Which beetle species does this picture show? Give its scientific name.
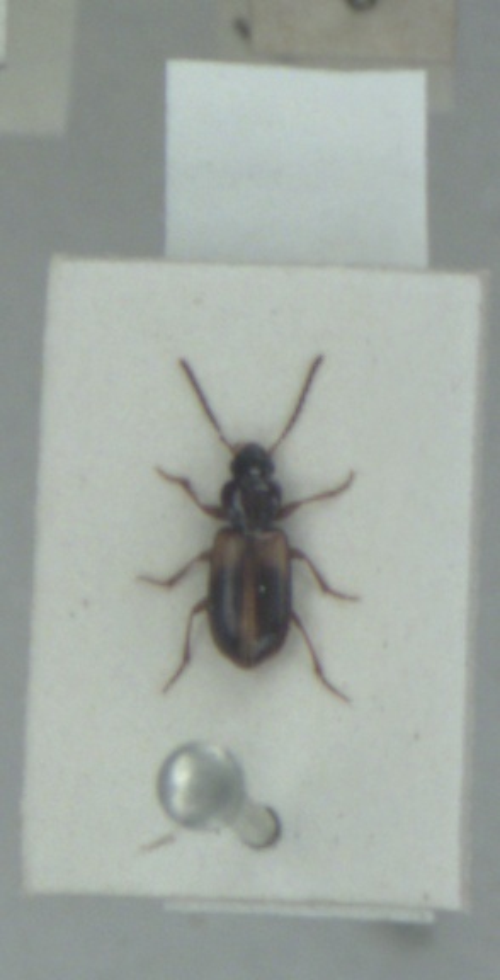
Acupalpus meridianus
